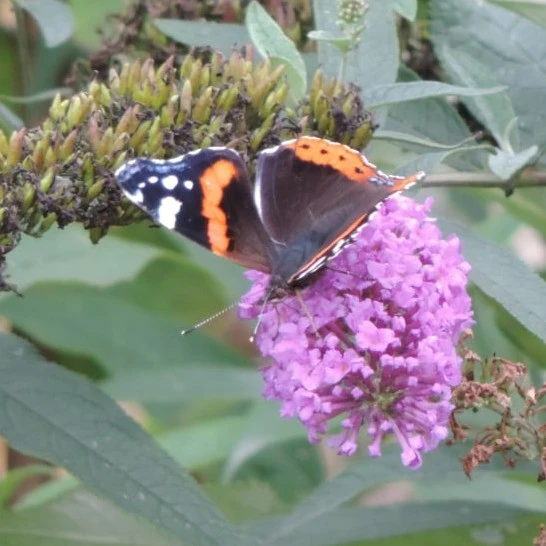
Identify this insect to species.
Vanessa atalanta
